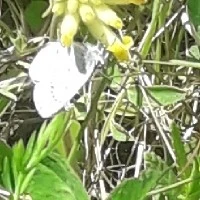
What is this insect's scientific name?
Cupido minimus
